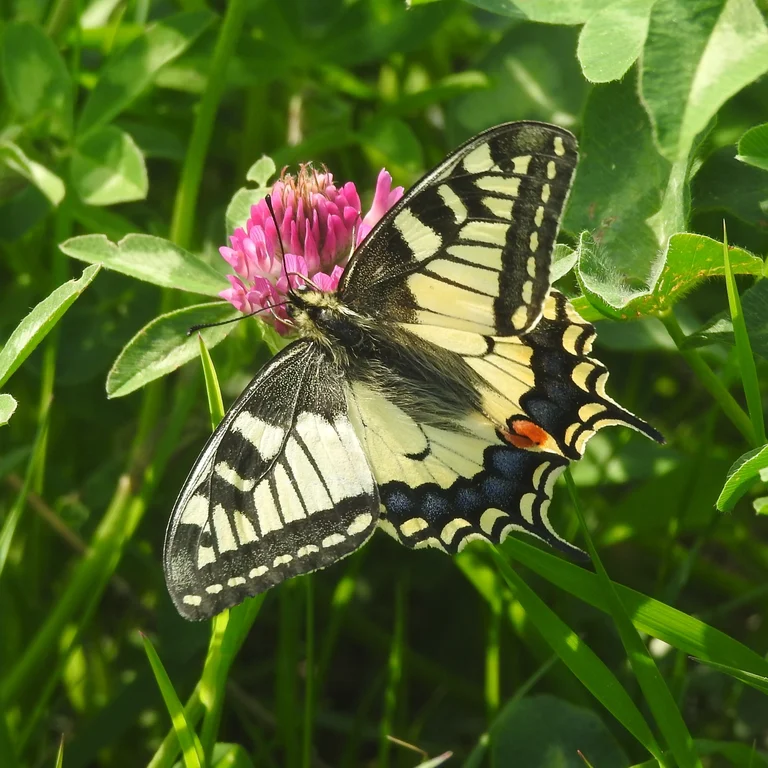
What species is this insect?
Papilio machaon
